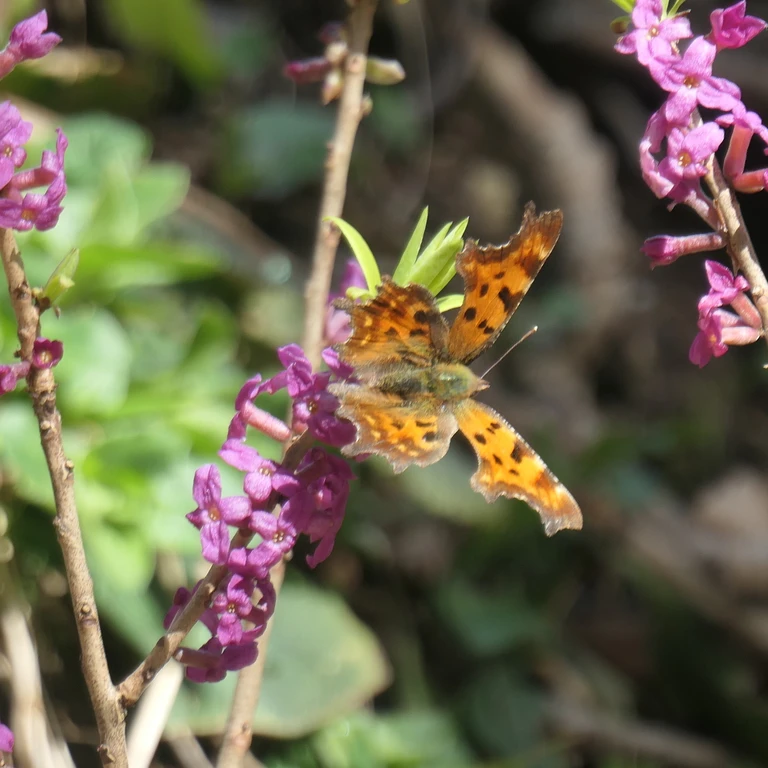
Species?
Polygonia c-album
